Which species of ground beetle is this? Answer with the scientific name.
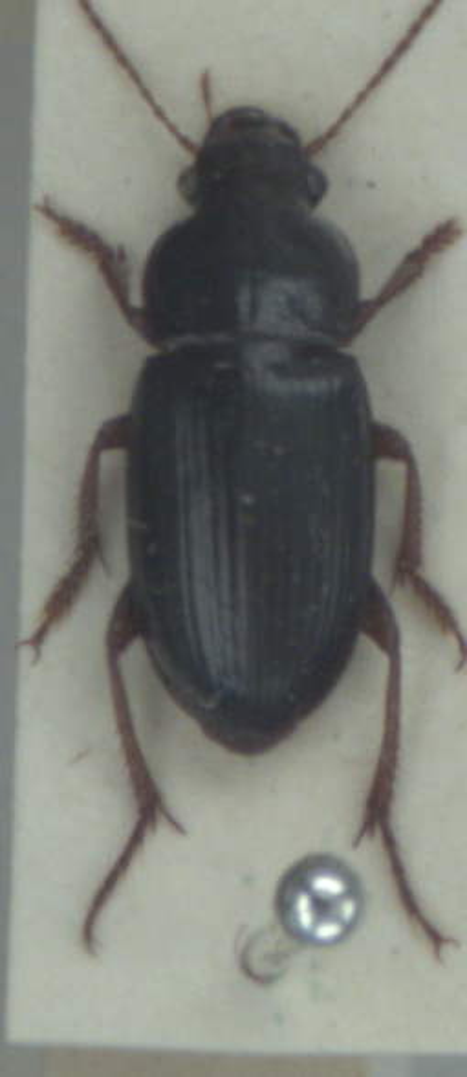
Harpalus smaragdinus
